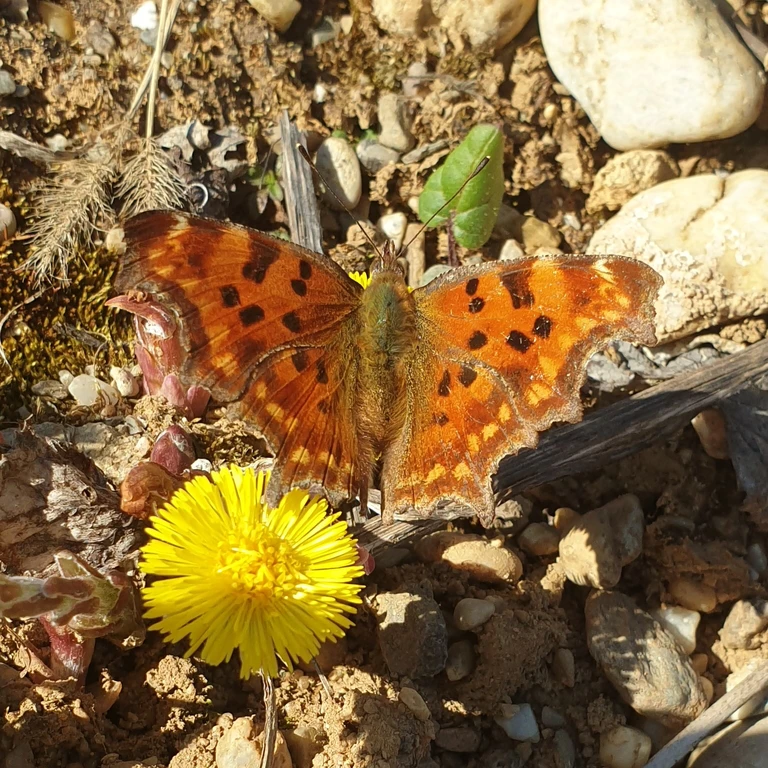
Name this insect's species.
Polygonia c-album
